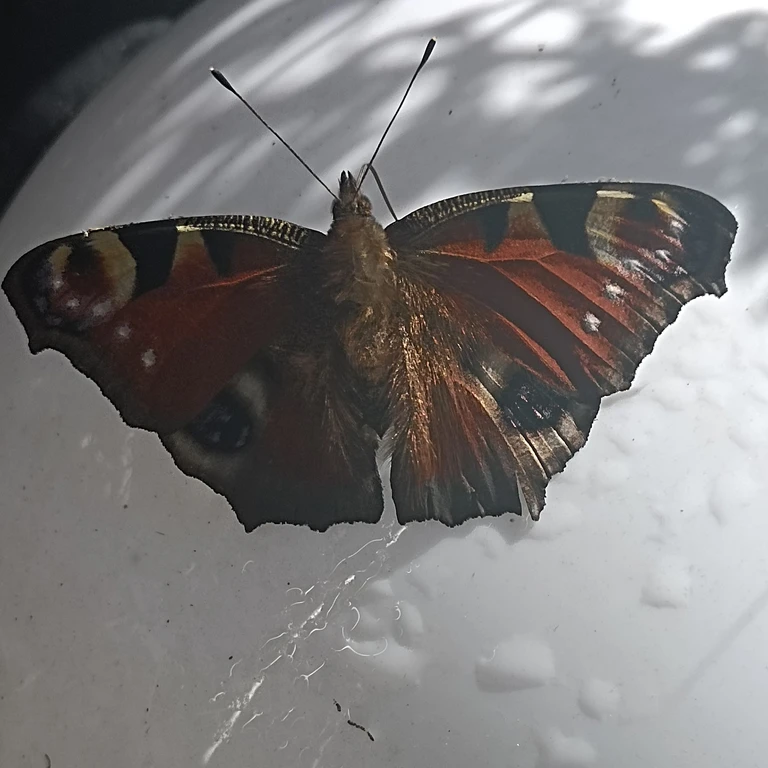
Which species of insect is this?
Aglais io
